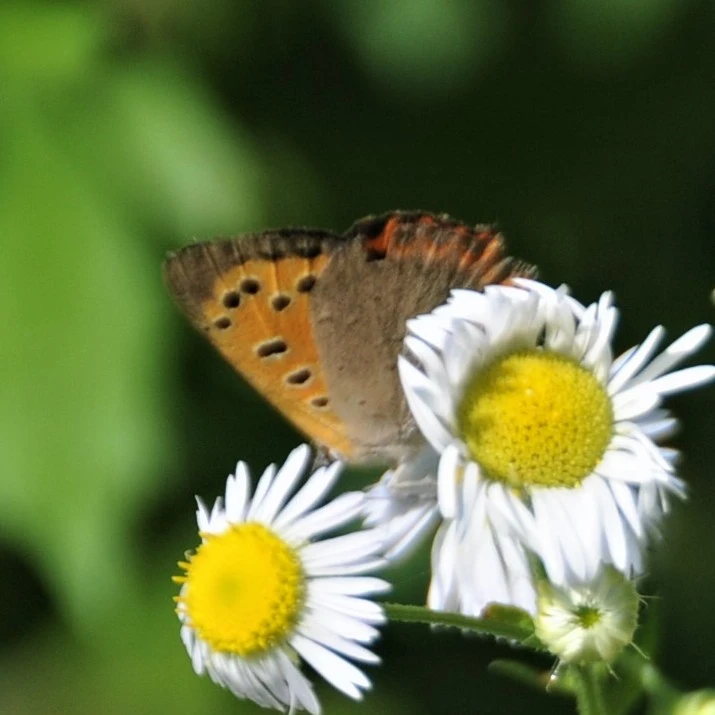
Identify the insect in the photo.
Lycaena phlaeas
